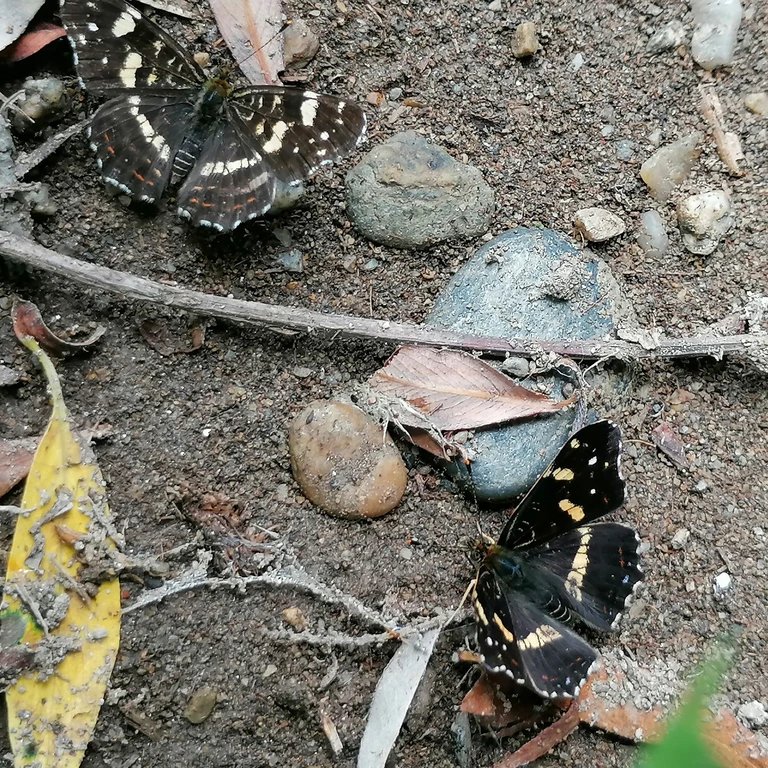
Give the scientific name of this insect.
Araschnia levana
